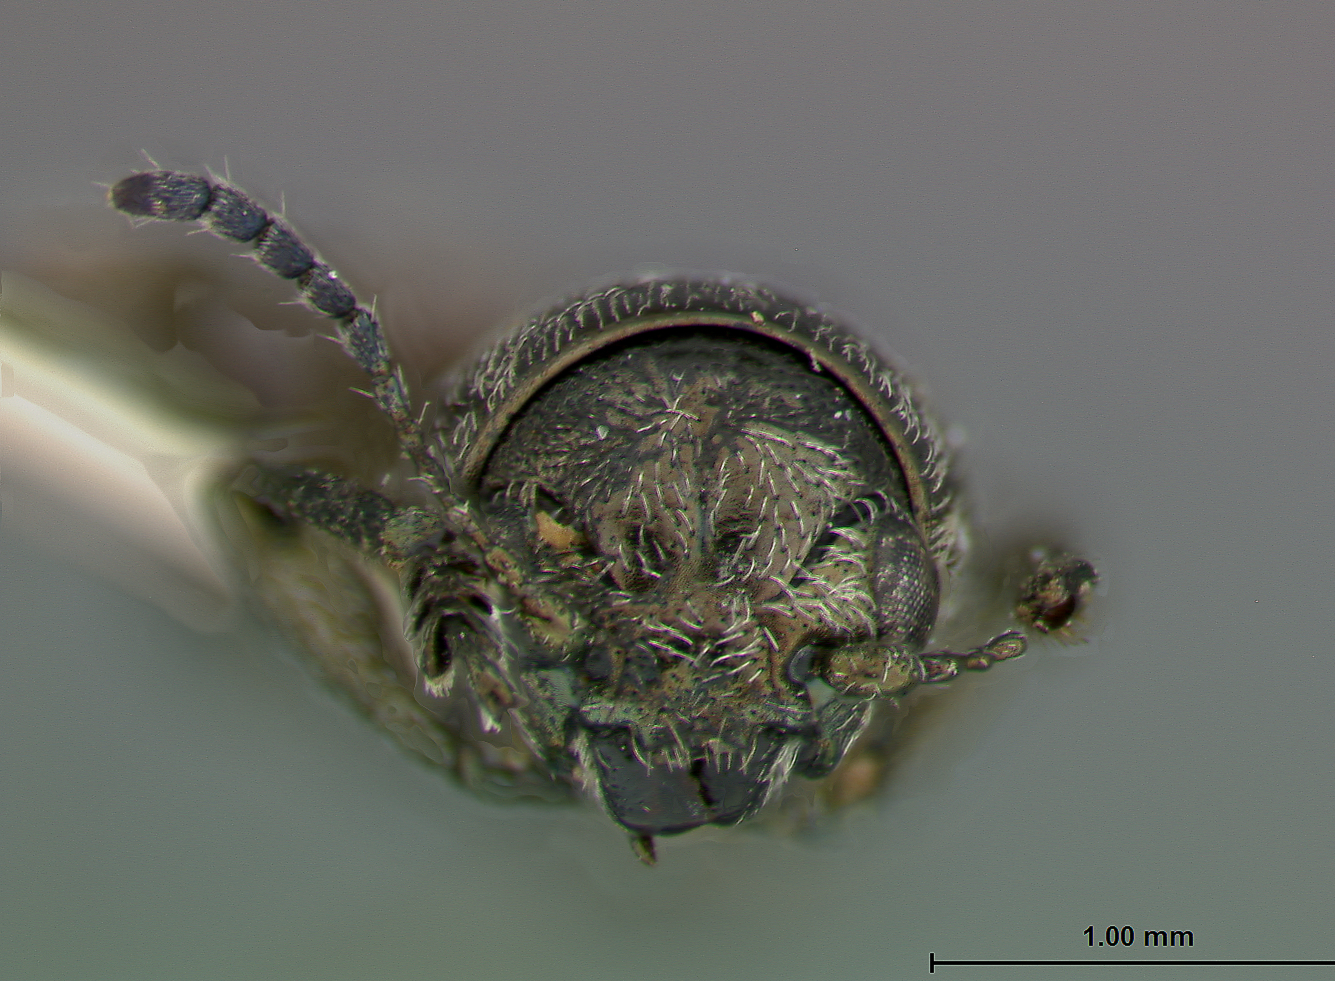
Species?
Graphops wyomingensis
